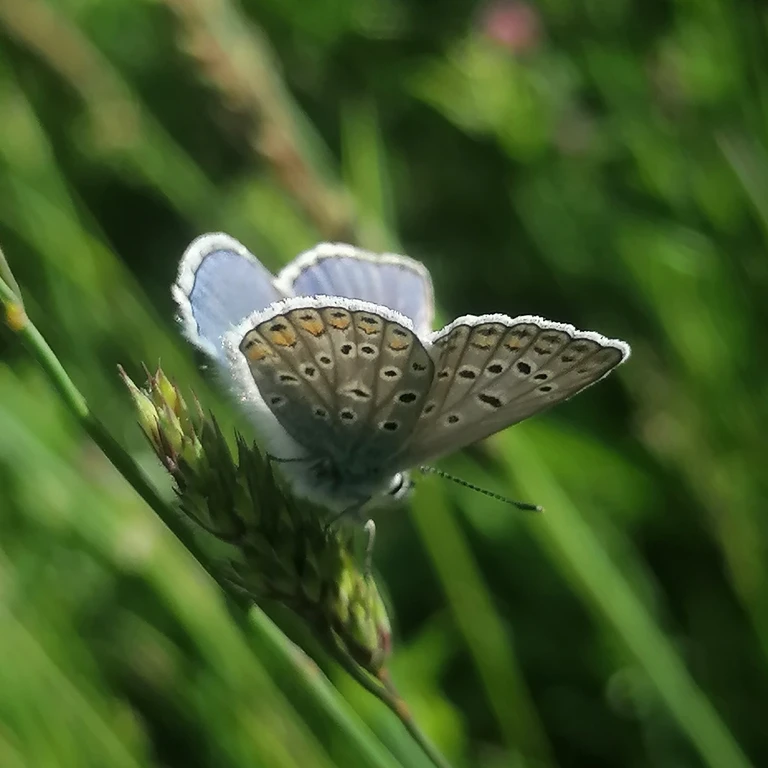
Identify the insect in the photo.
Polyommatus icarus
